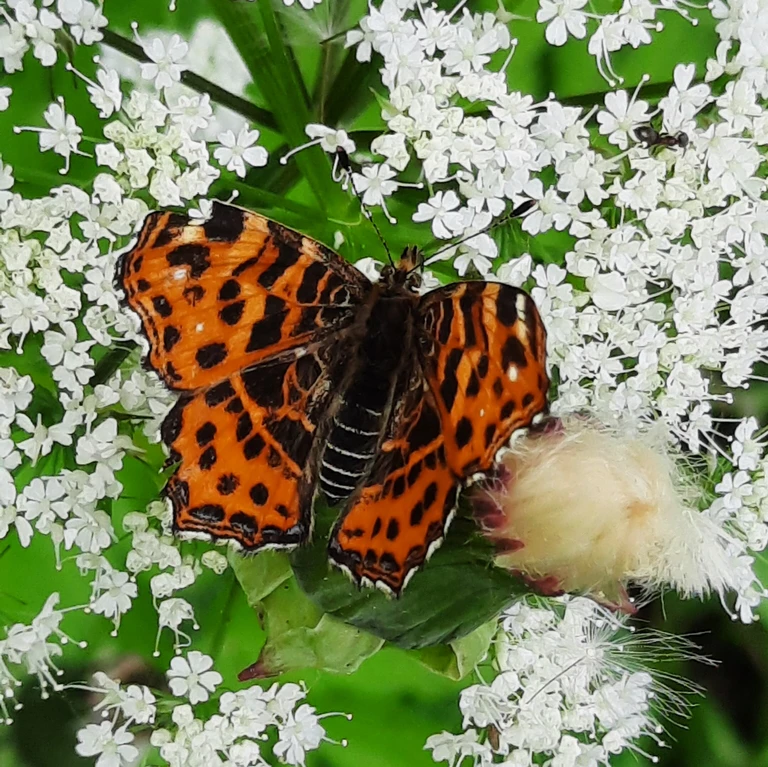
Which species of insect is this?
Araschnia levana
